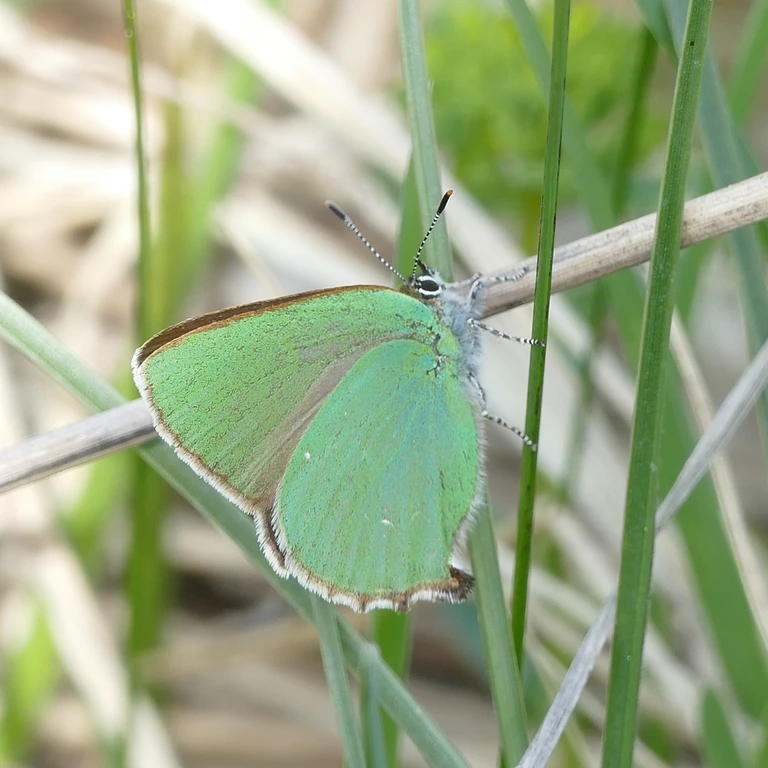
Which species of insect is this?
Callophrys rubi
